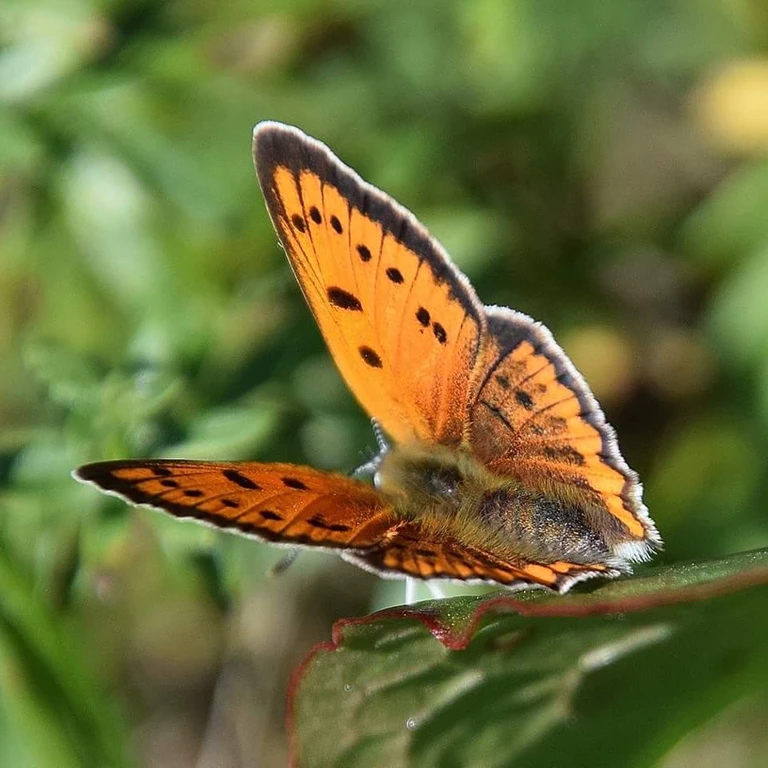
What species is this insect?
Lycaena dispar
